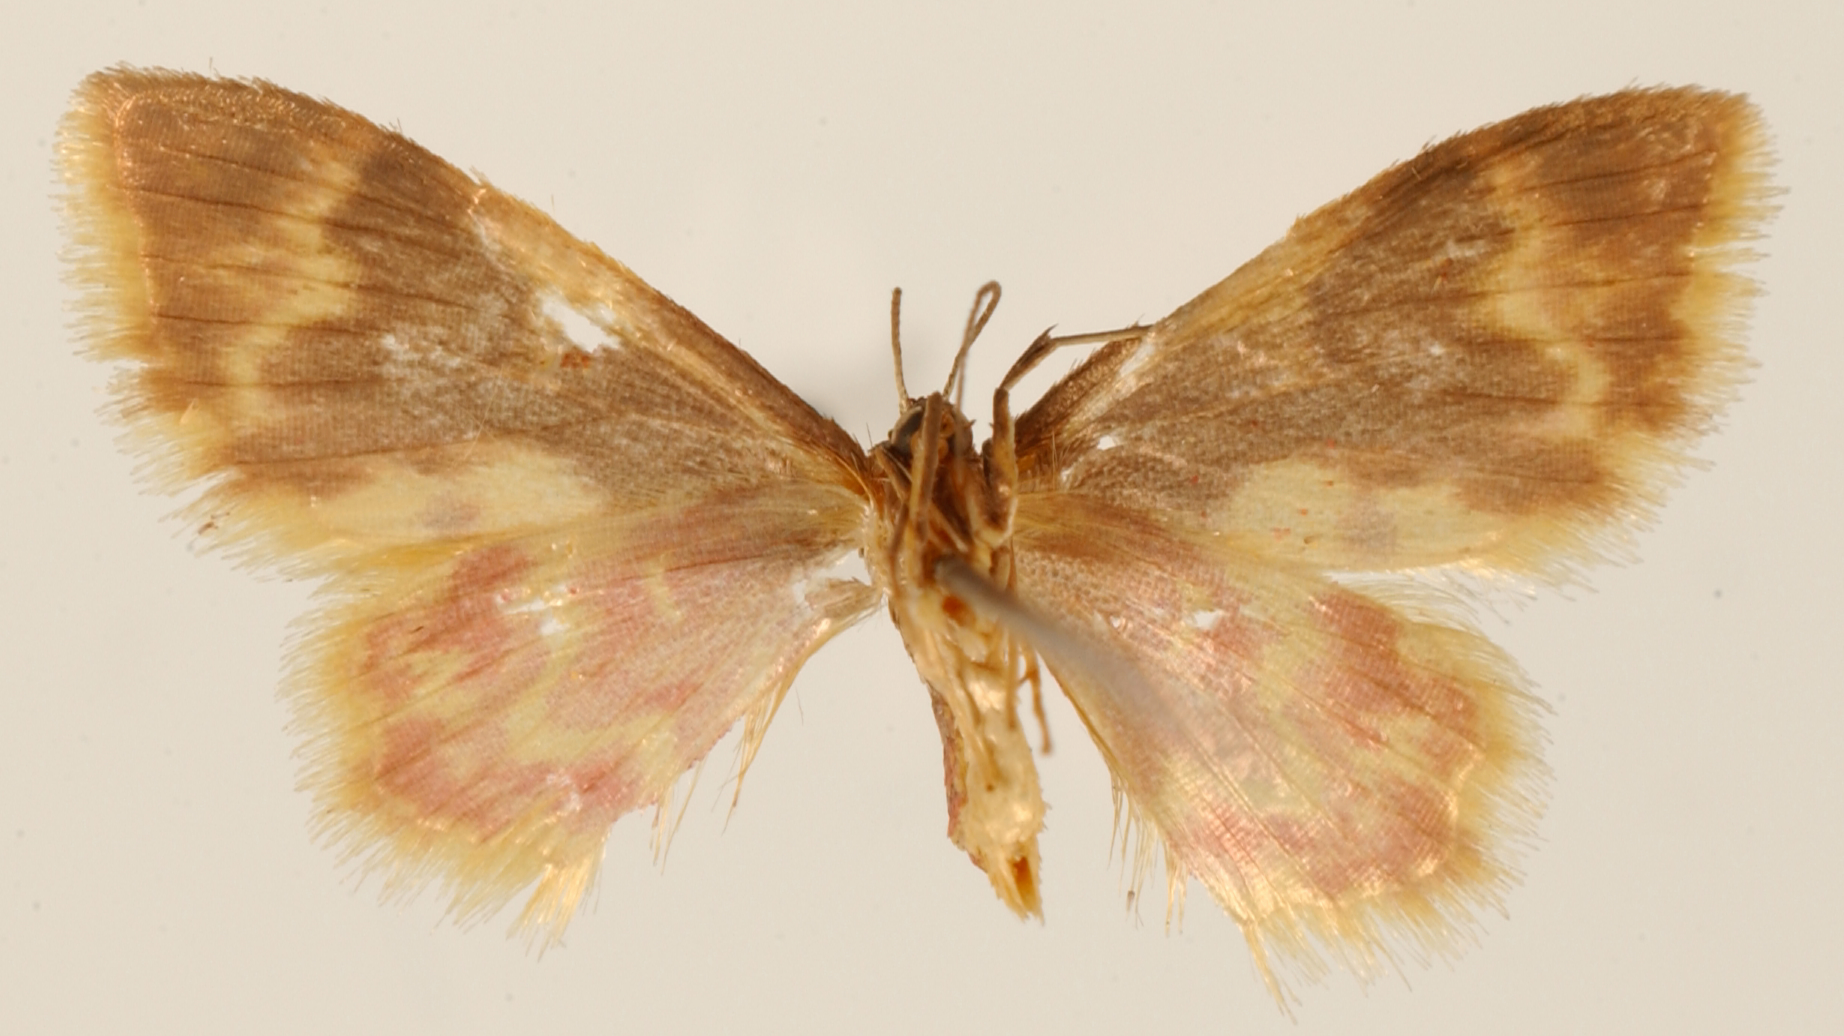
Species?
Hyria praecellens
